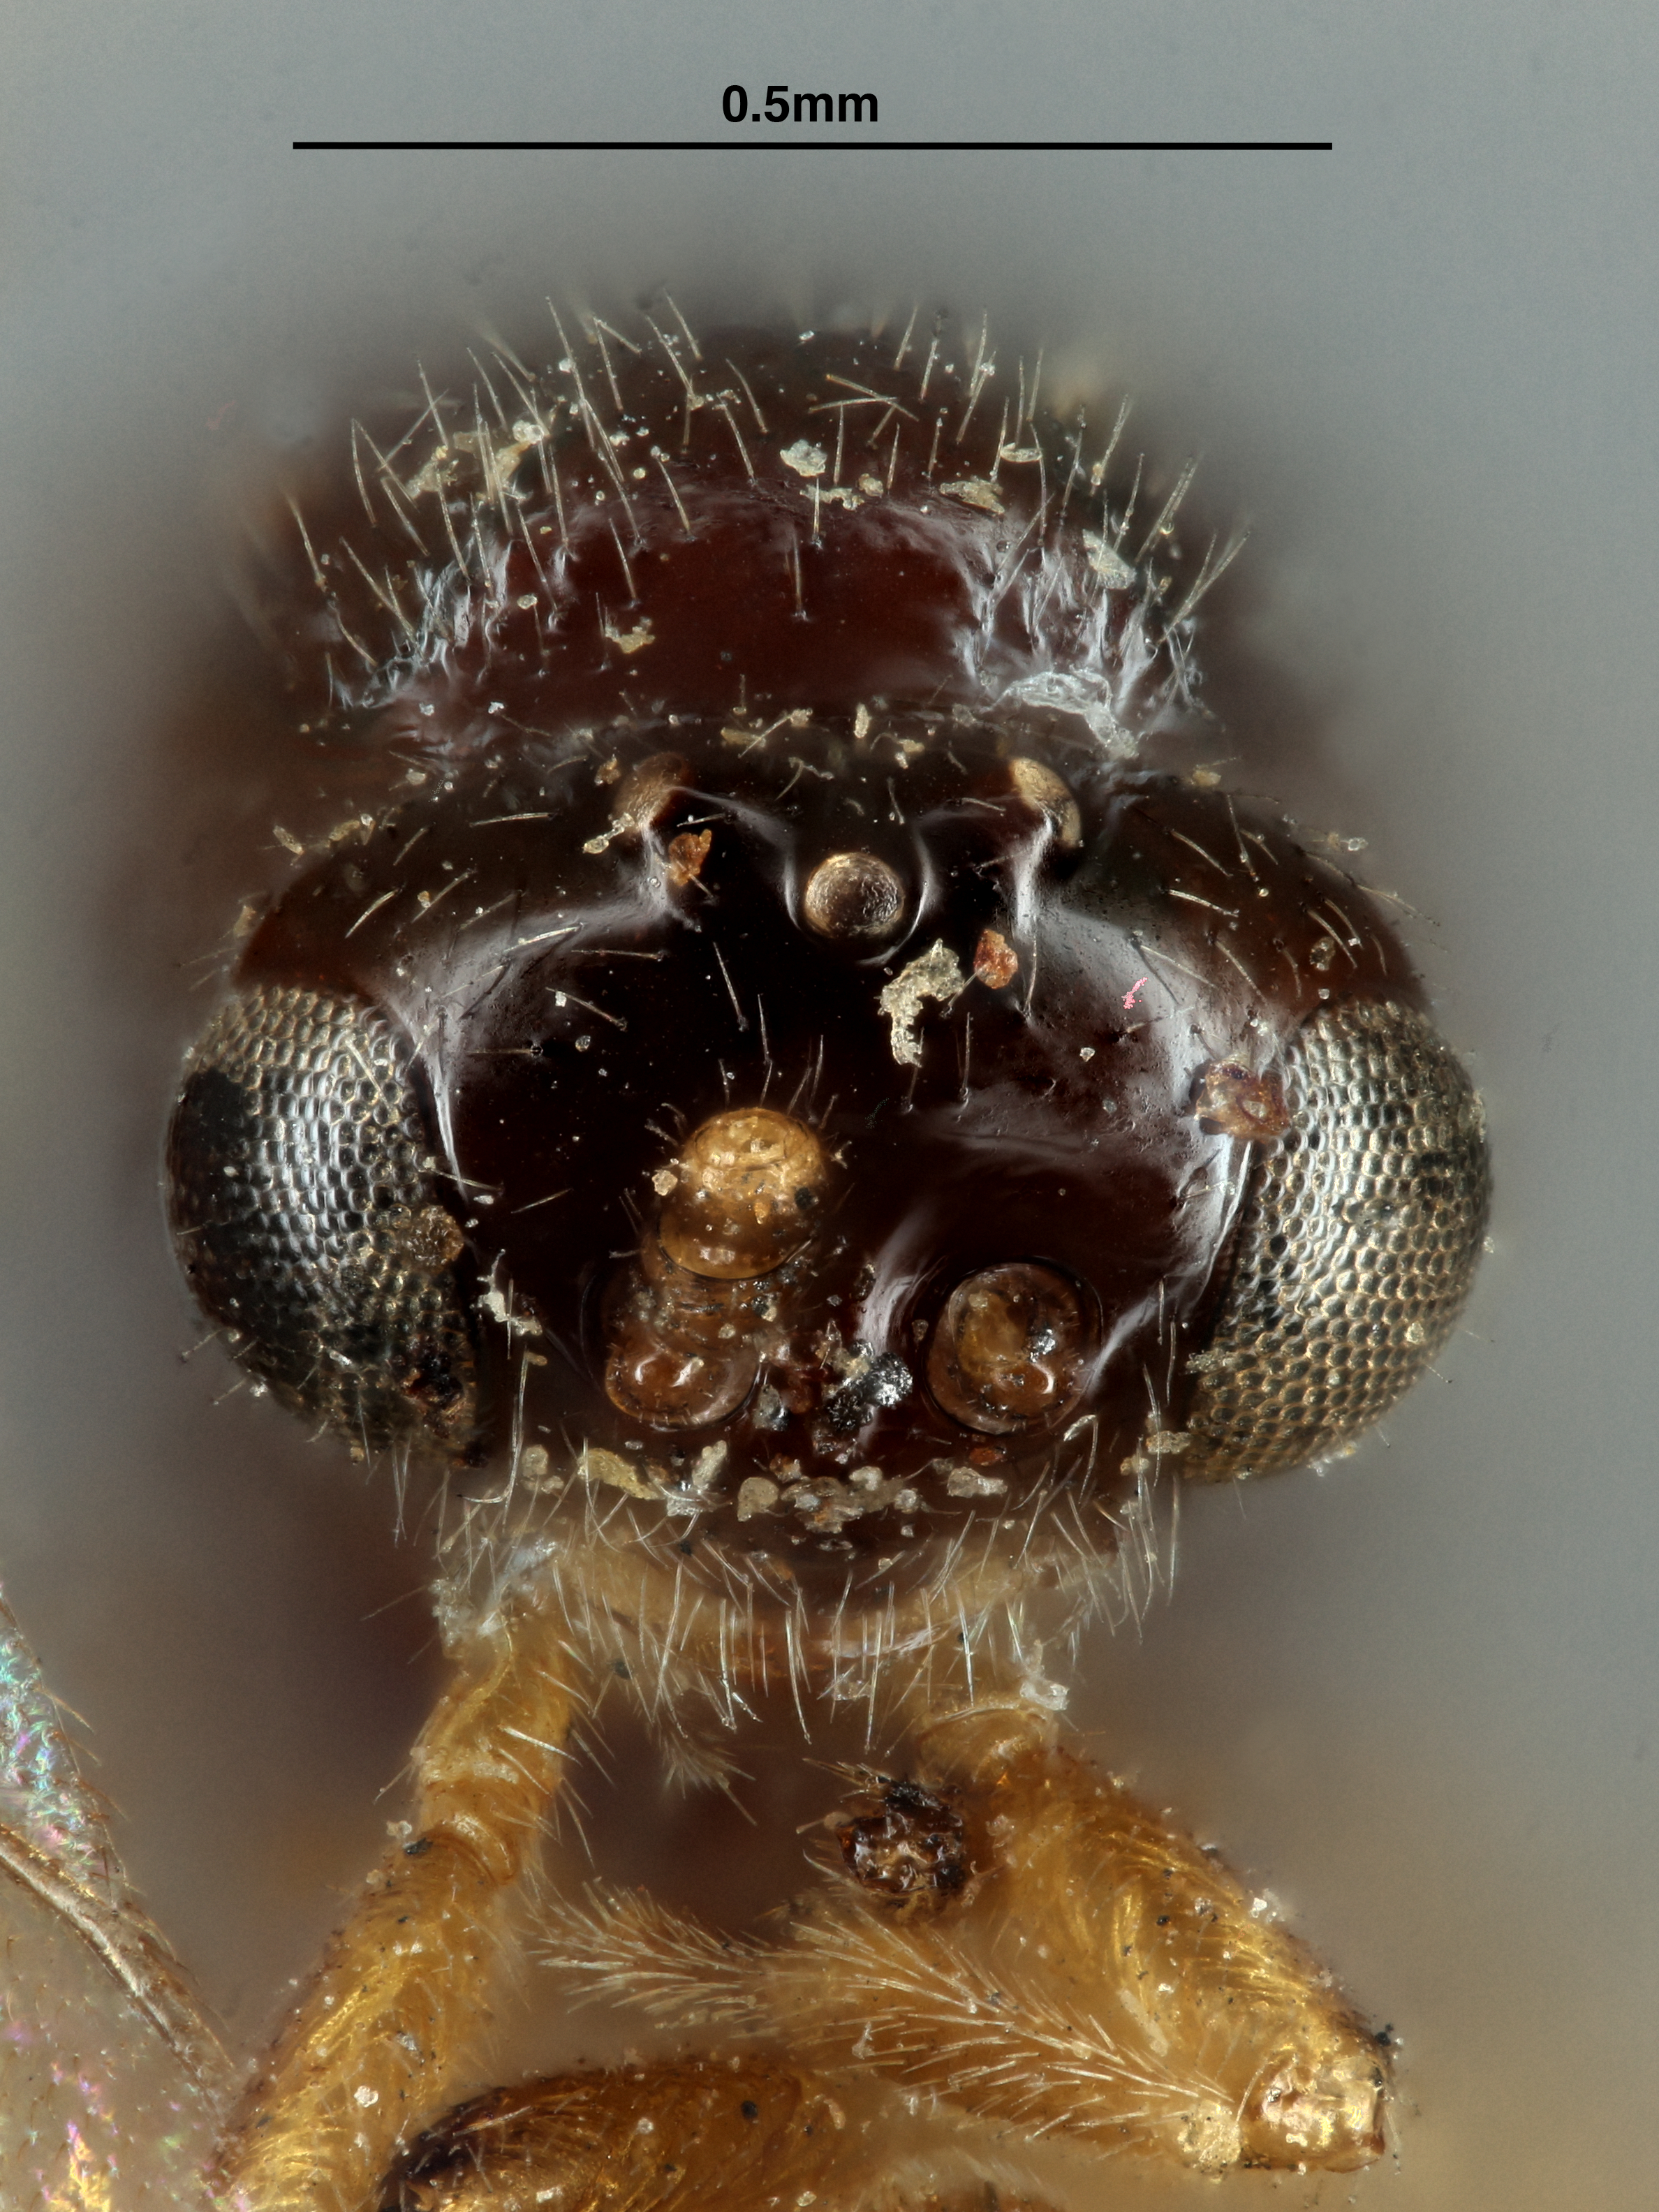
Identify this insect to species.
Aphidius procephali
